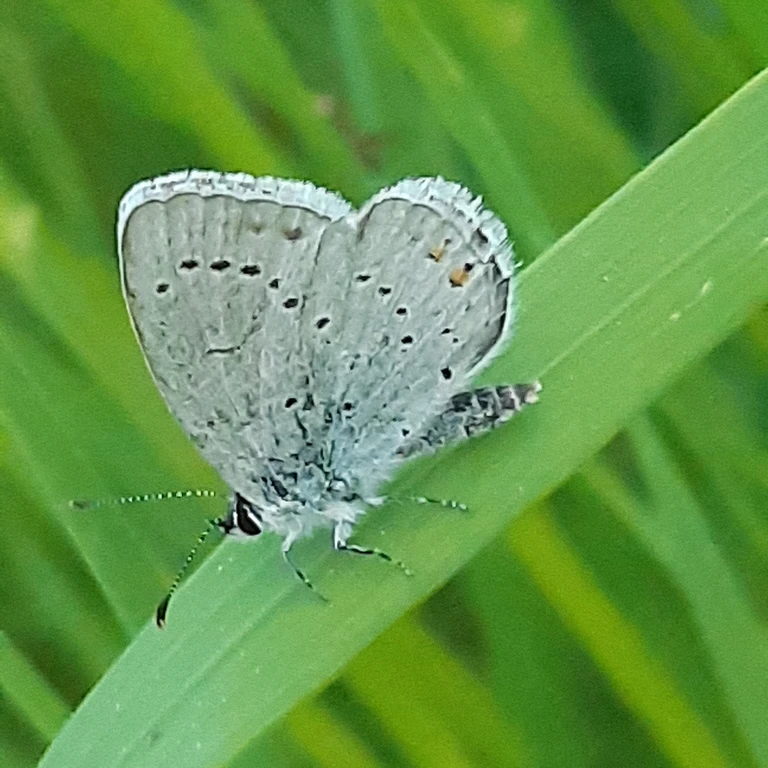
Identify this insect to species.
Cupido argiades (also Elkalyce argiades)
